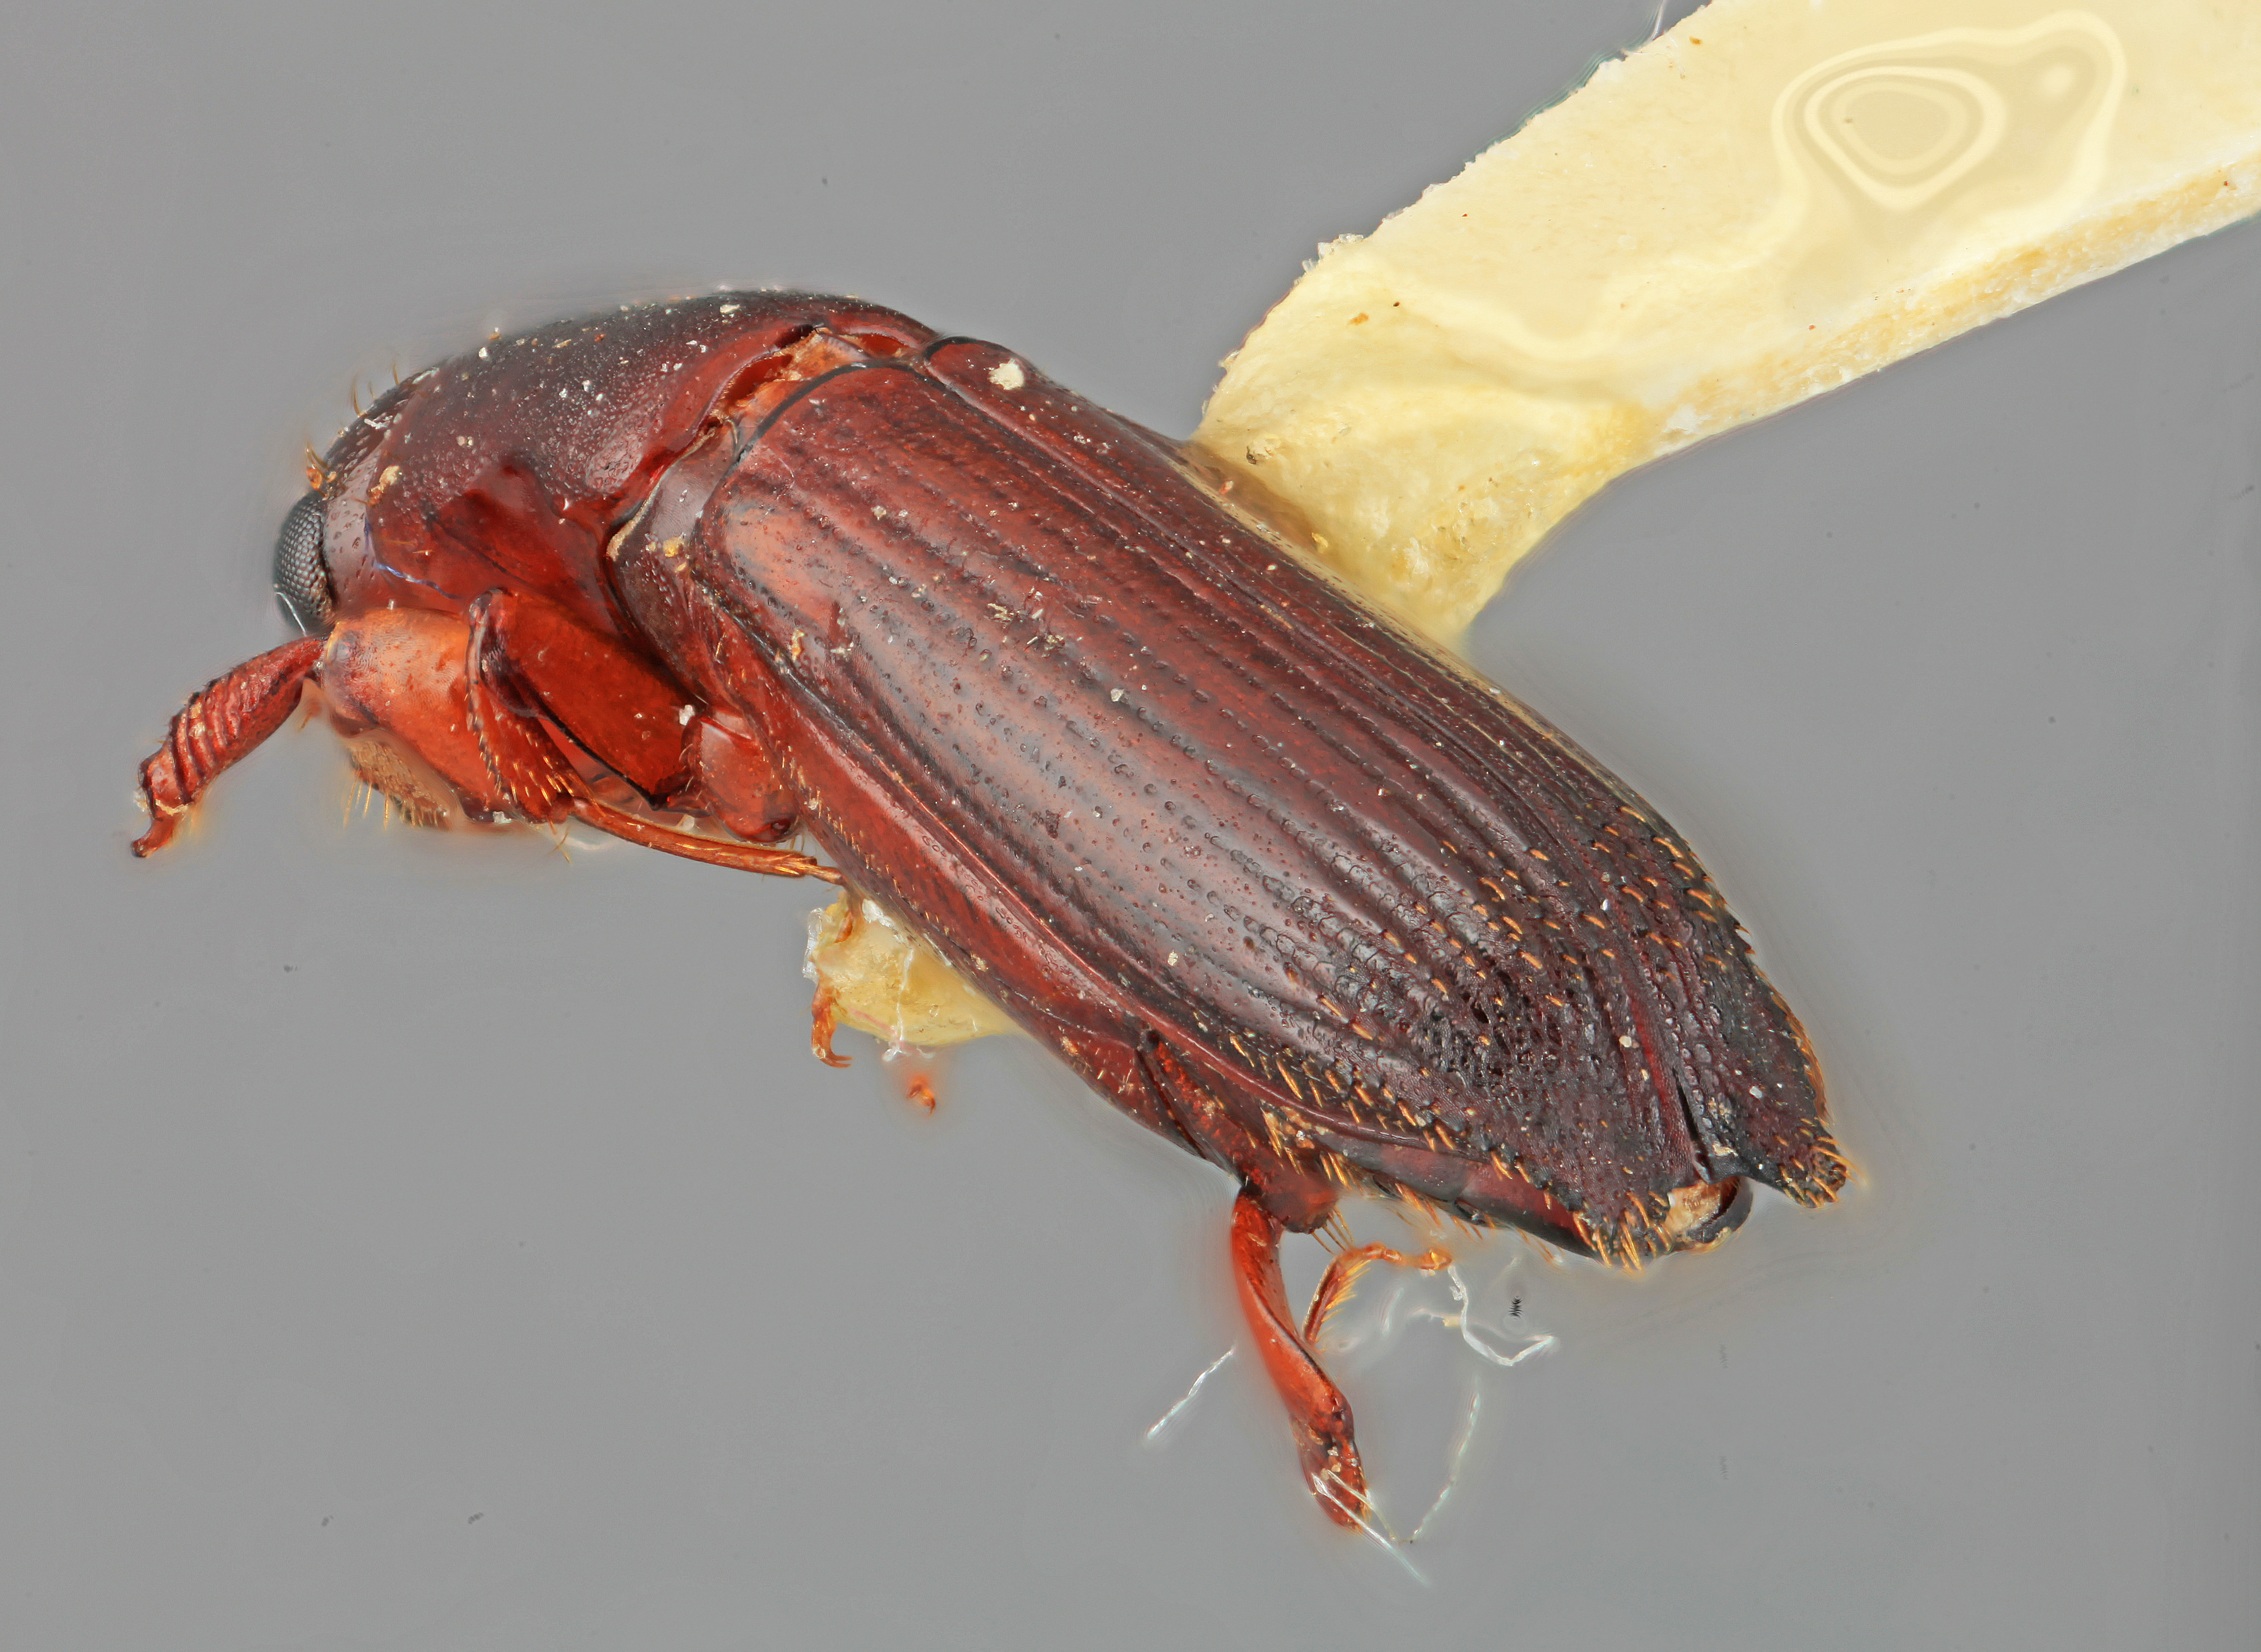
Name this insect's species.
Platypus angustatulus
